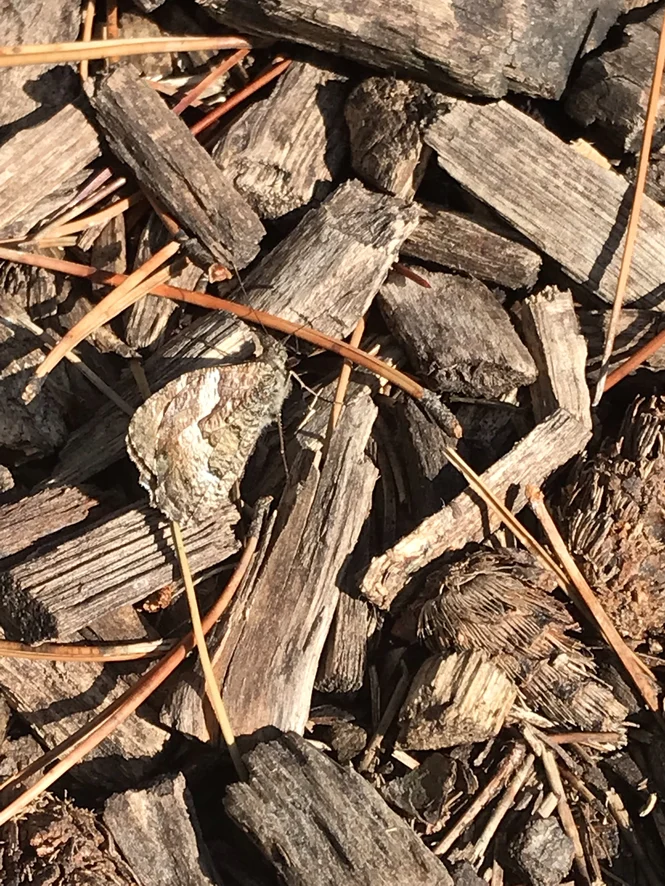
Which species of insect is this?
Hipparchia semele
